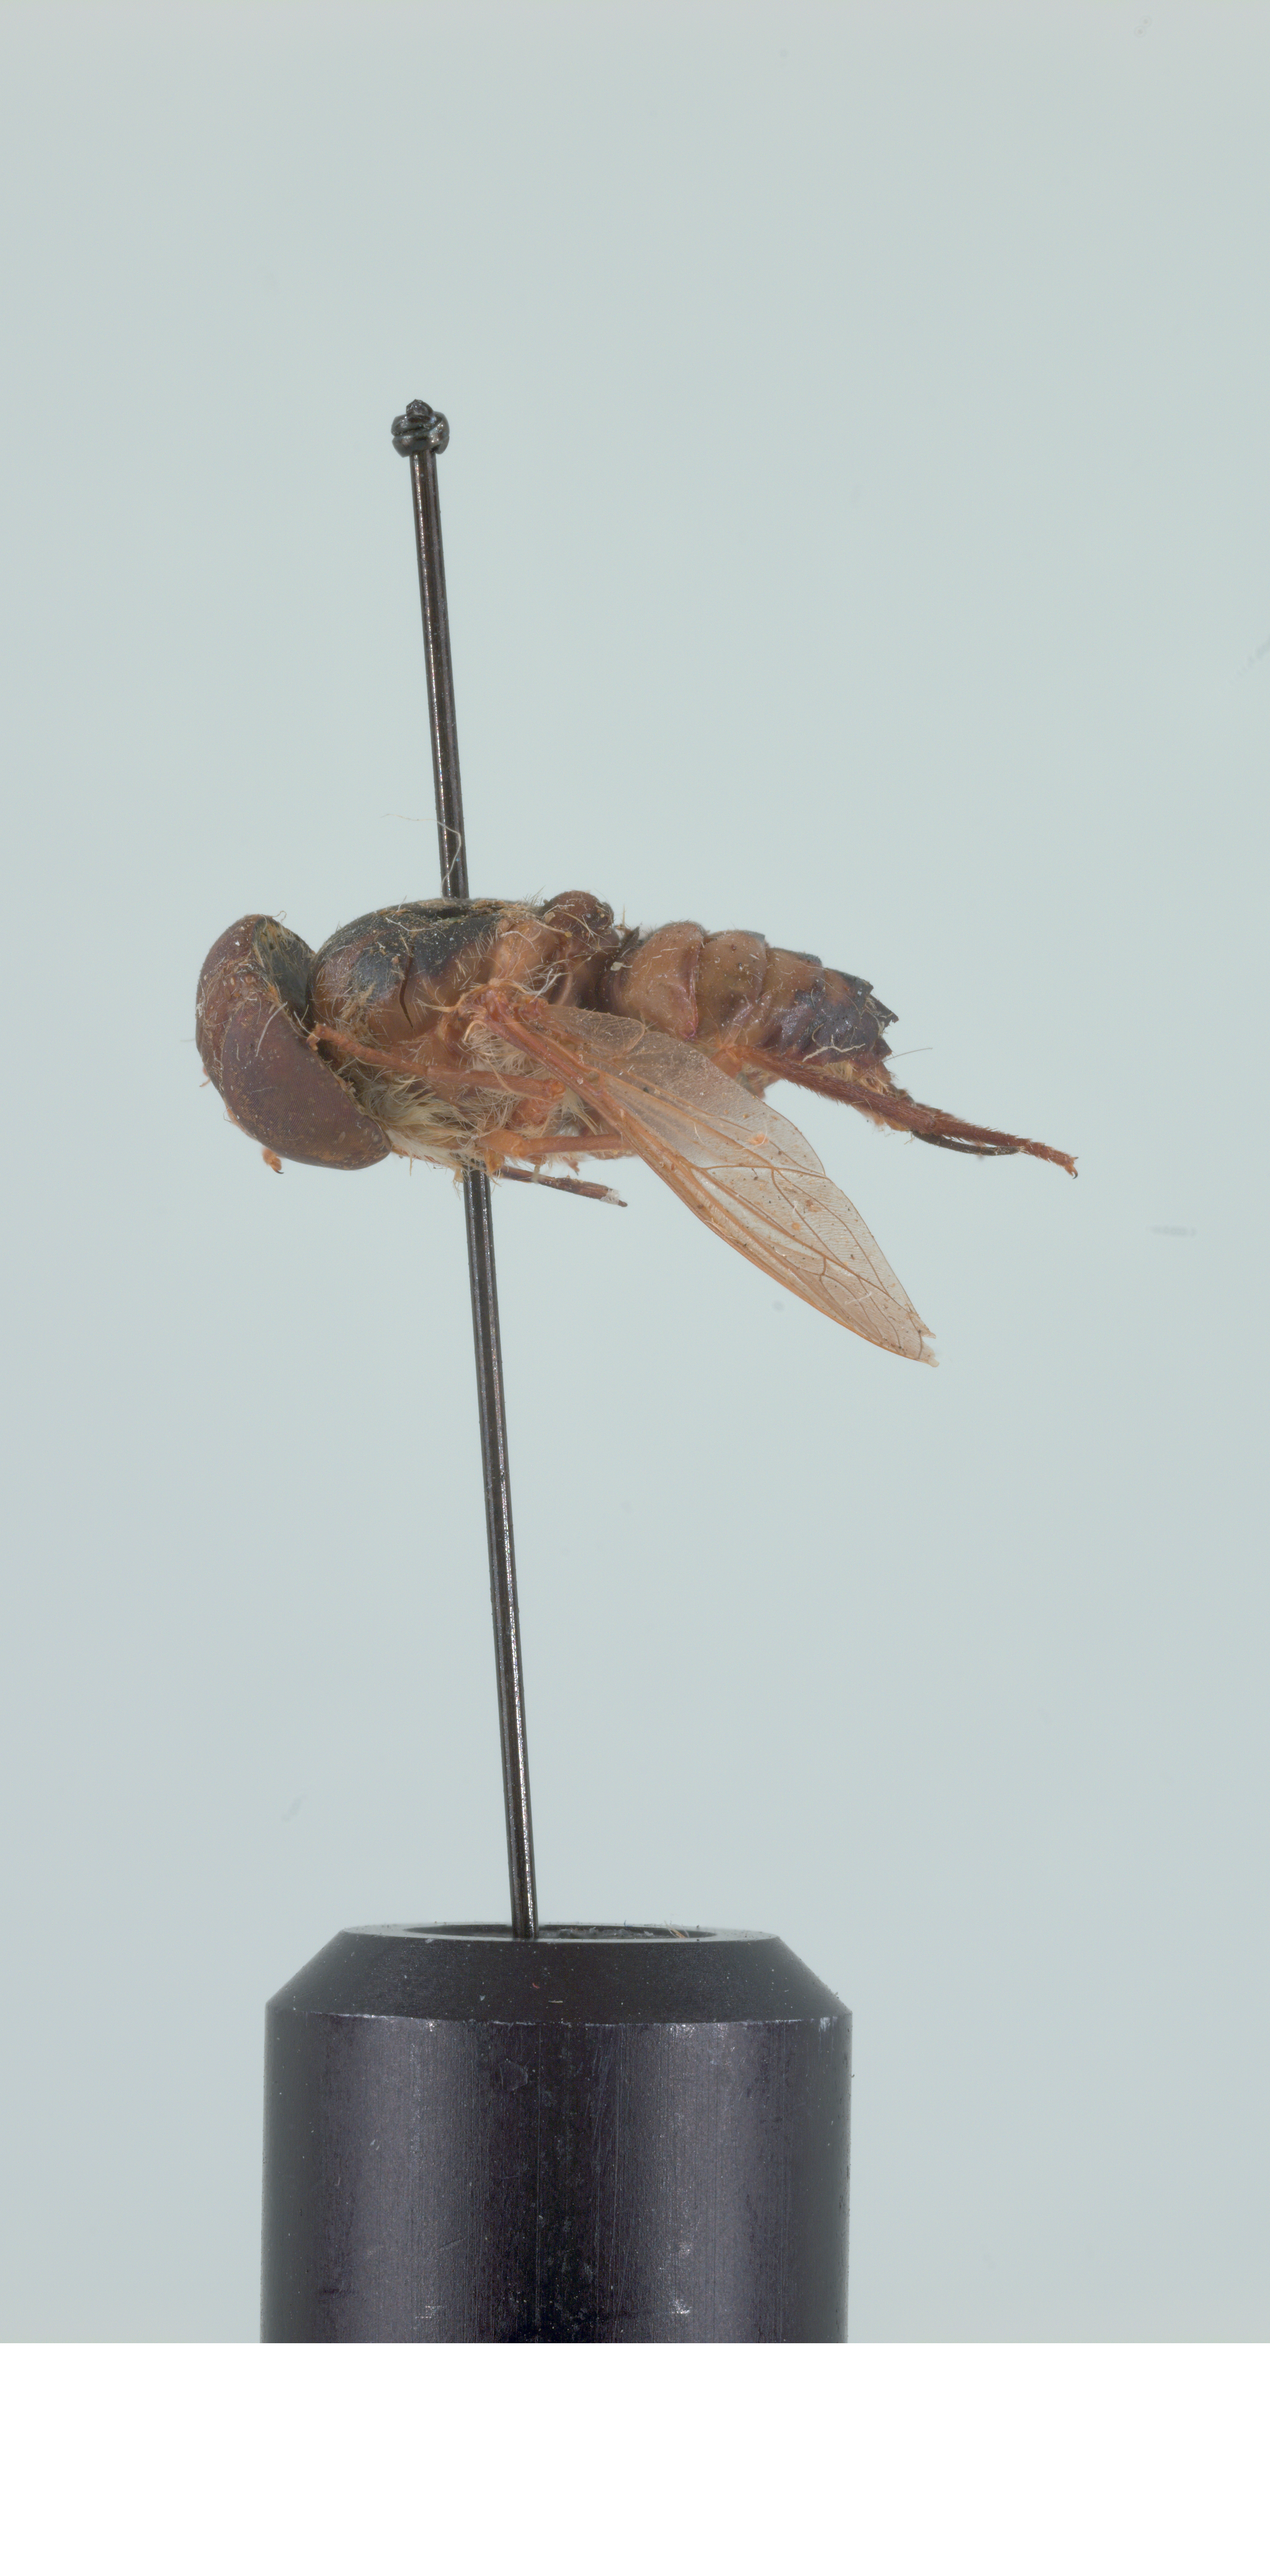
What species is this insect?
Neorhynchocephalus volaticus
